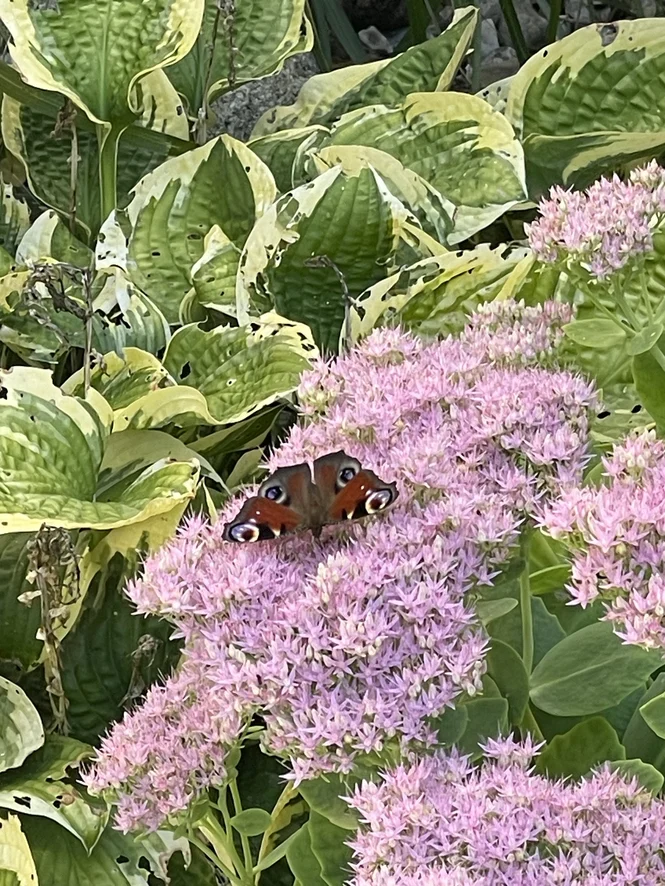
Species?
Aglais io
